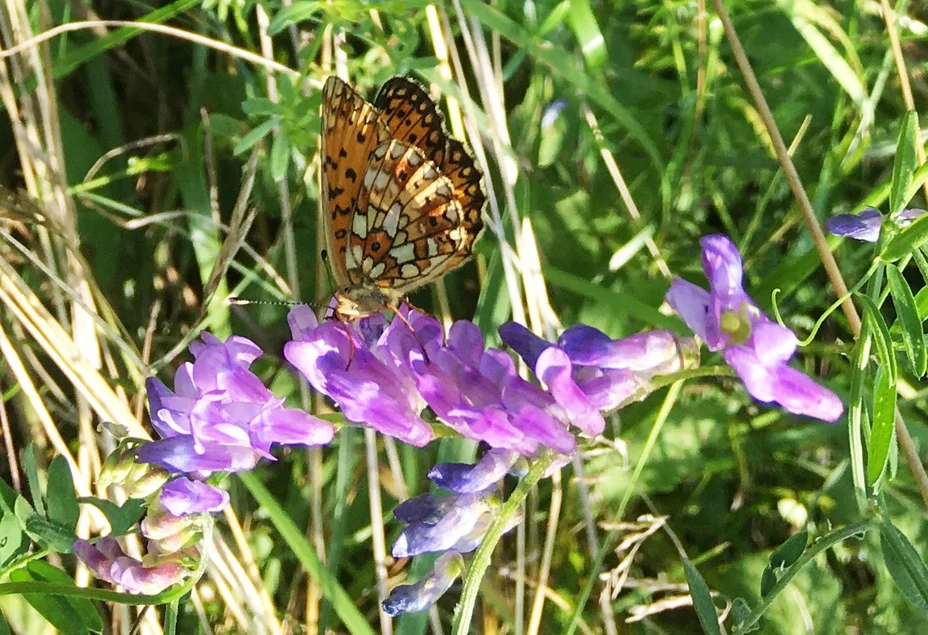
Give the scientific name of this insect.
Boloria selene
